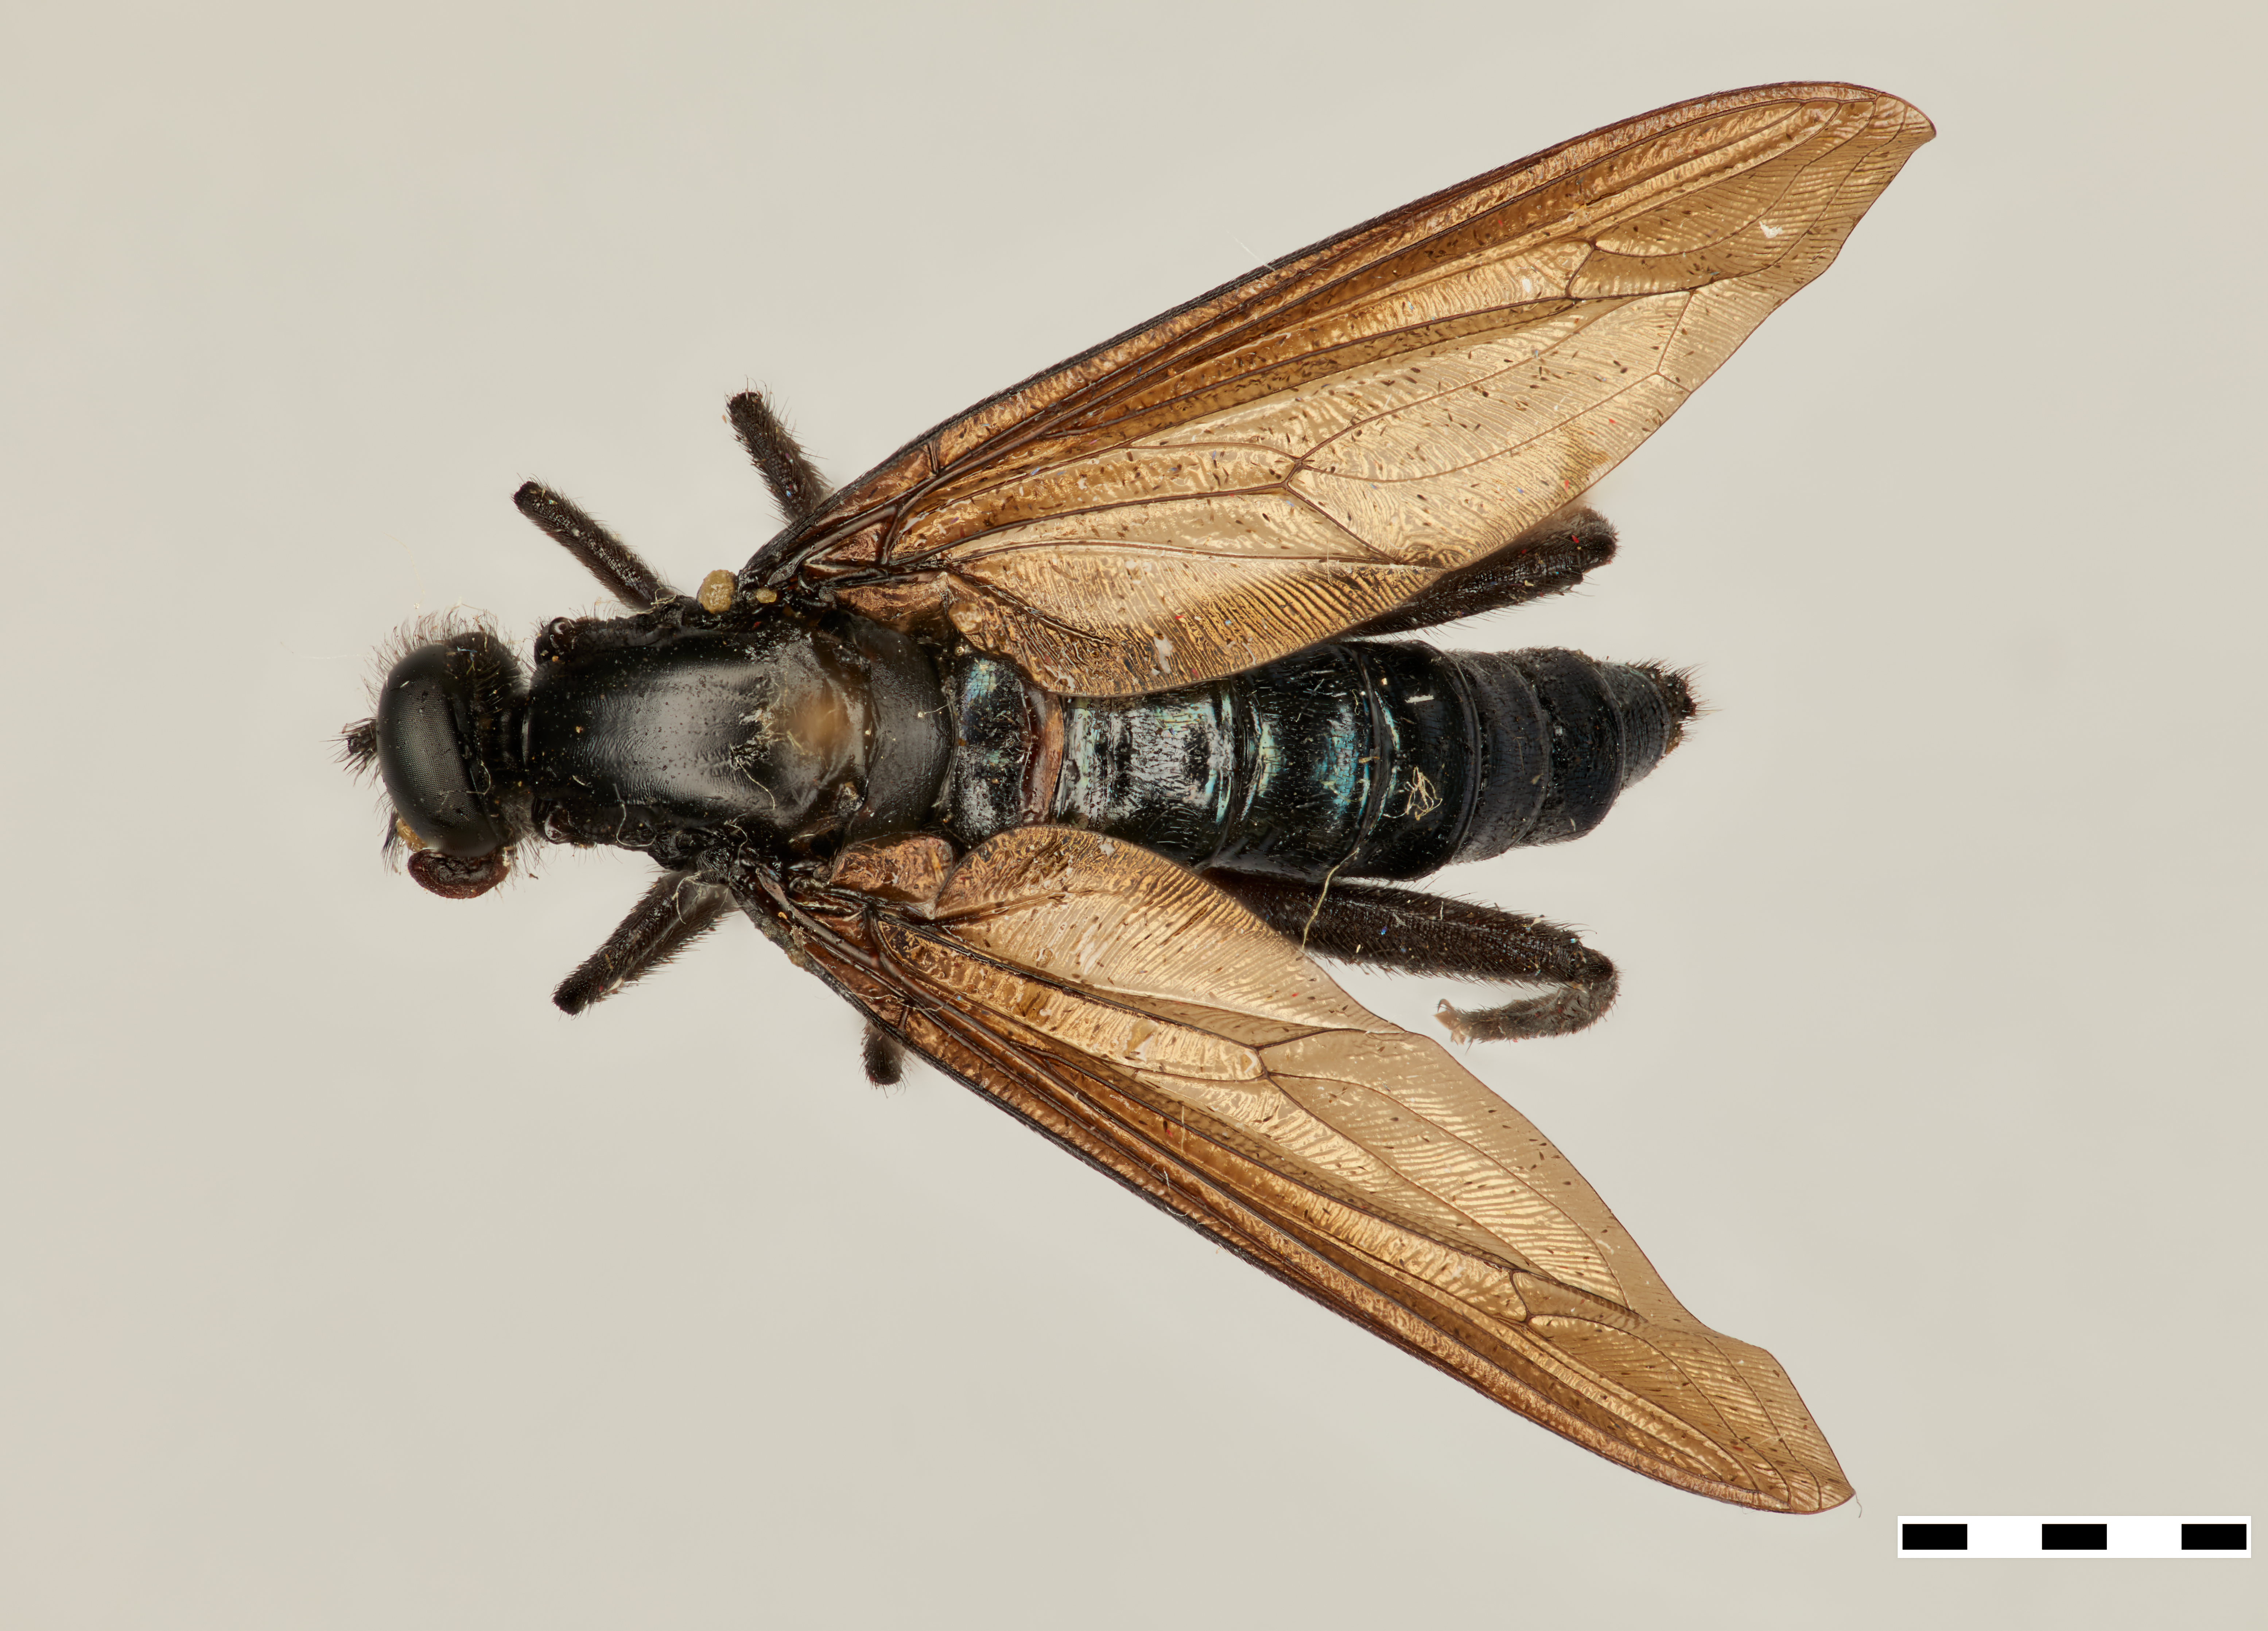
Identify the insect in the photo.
Messiasia perpolita
